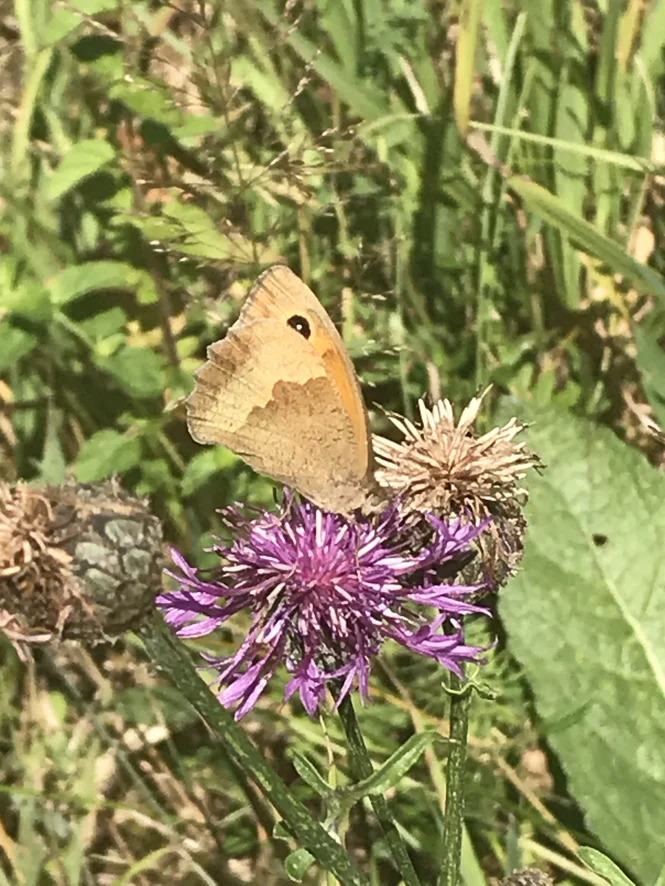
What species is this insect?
Maniola jurtina
